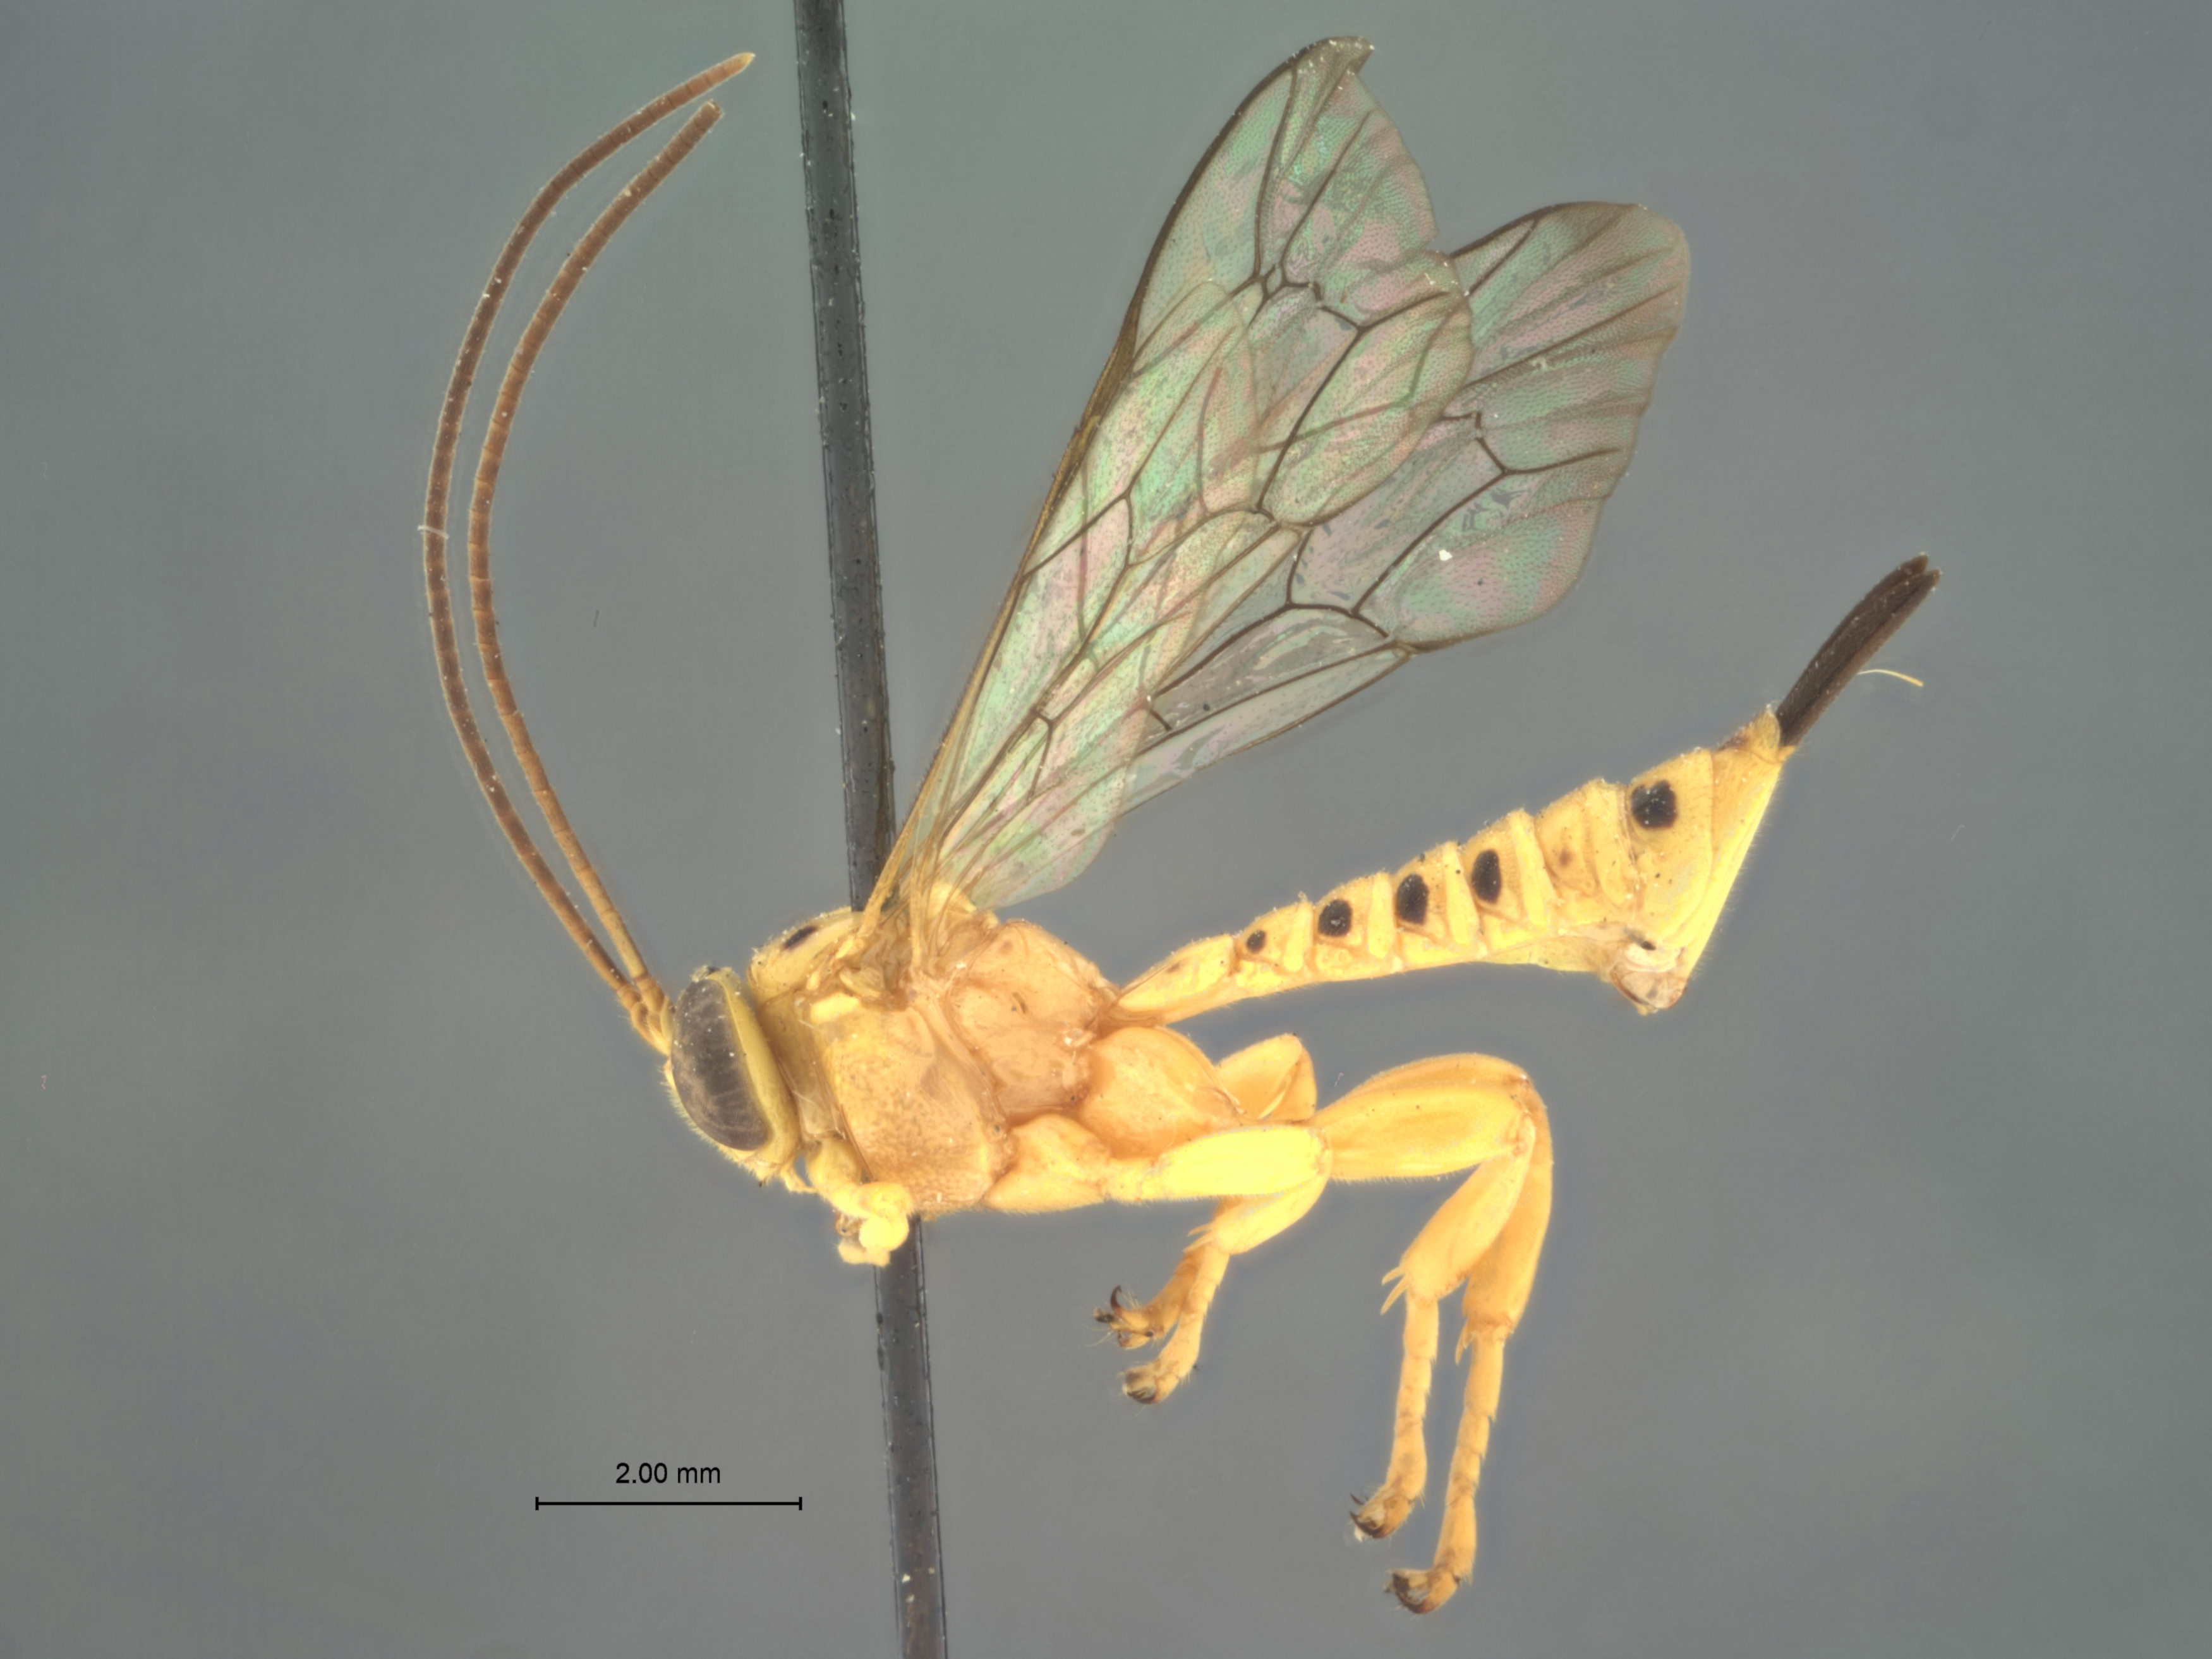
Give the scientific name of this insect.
Xanthopimpla kriegeri
